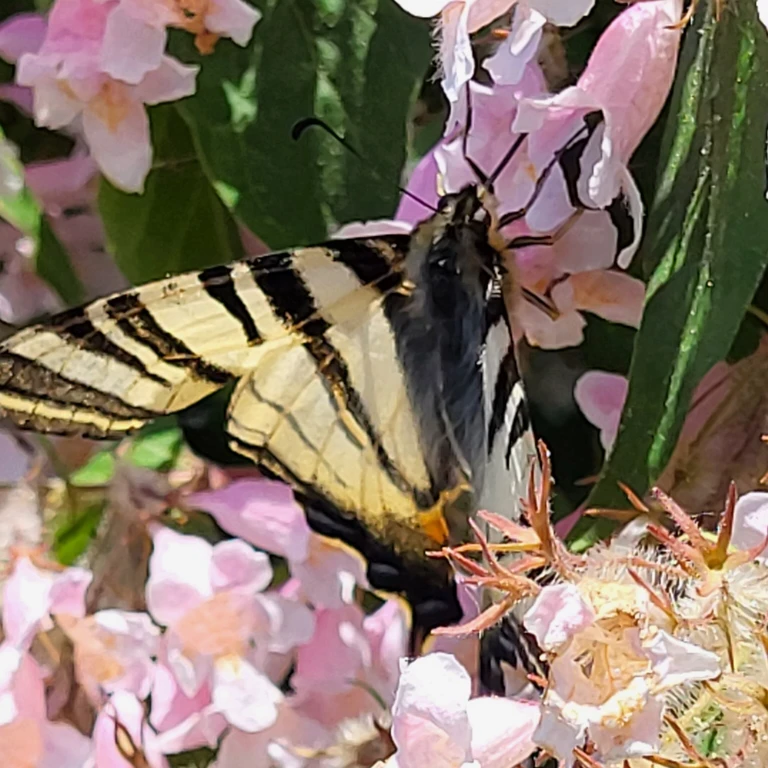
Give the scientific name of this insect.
Iphiclides podalirius
